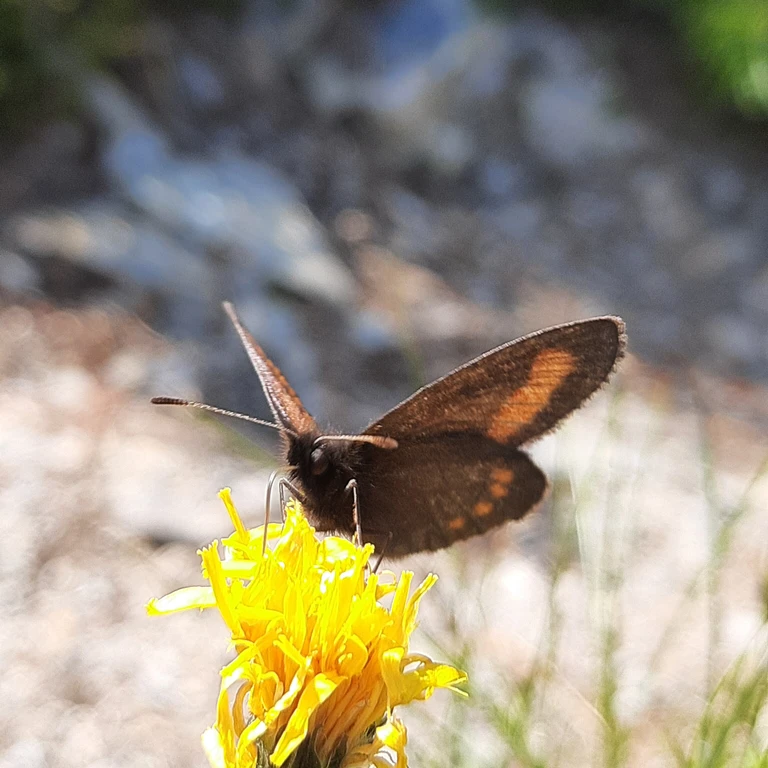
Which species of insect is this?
Erebia pharte
